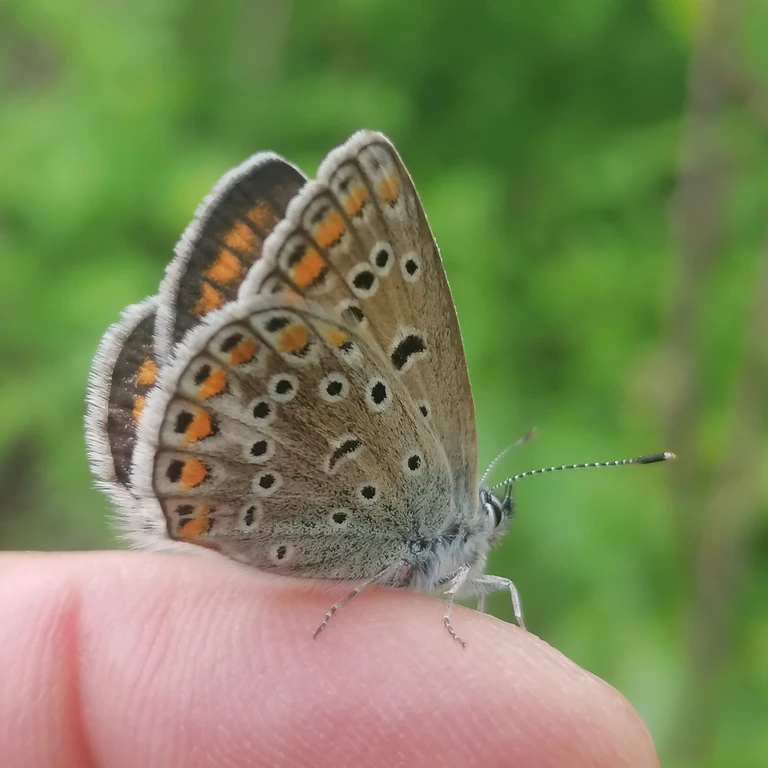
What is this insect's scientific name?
Polyommatus icarus
